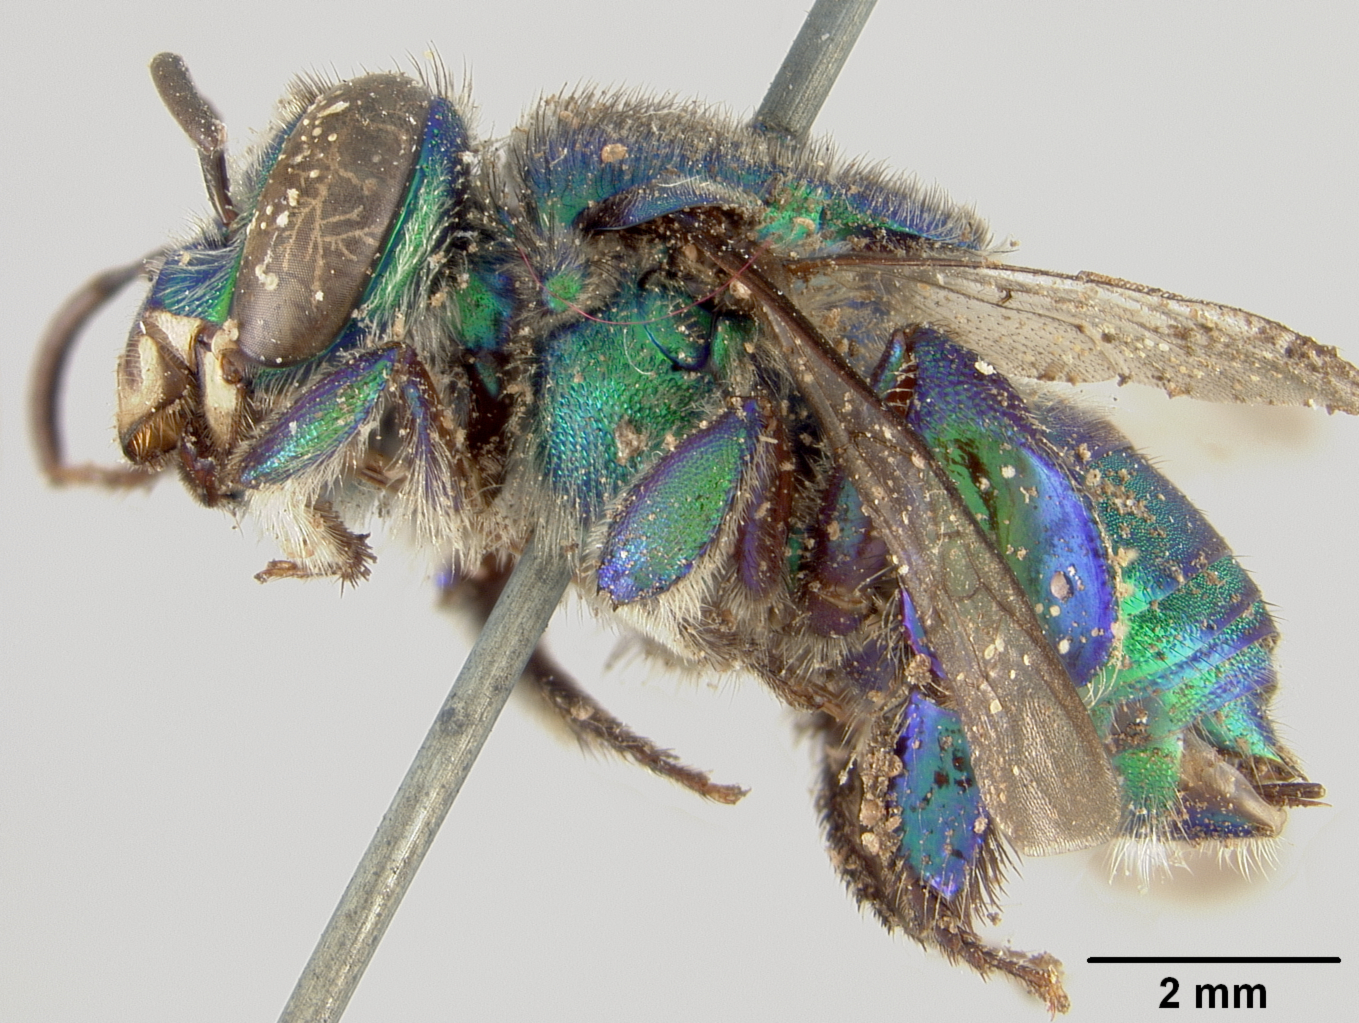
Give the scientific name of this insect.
Euglossa cordata
